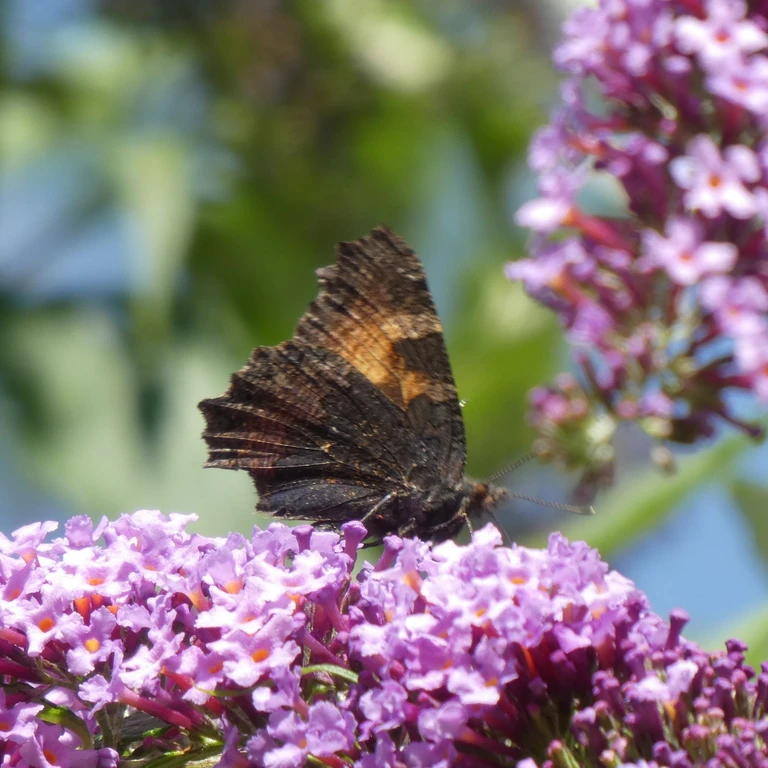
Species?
Aglais urticae
